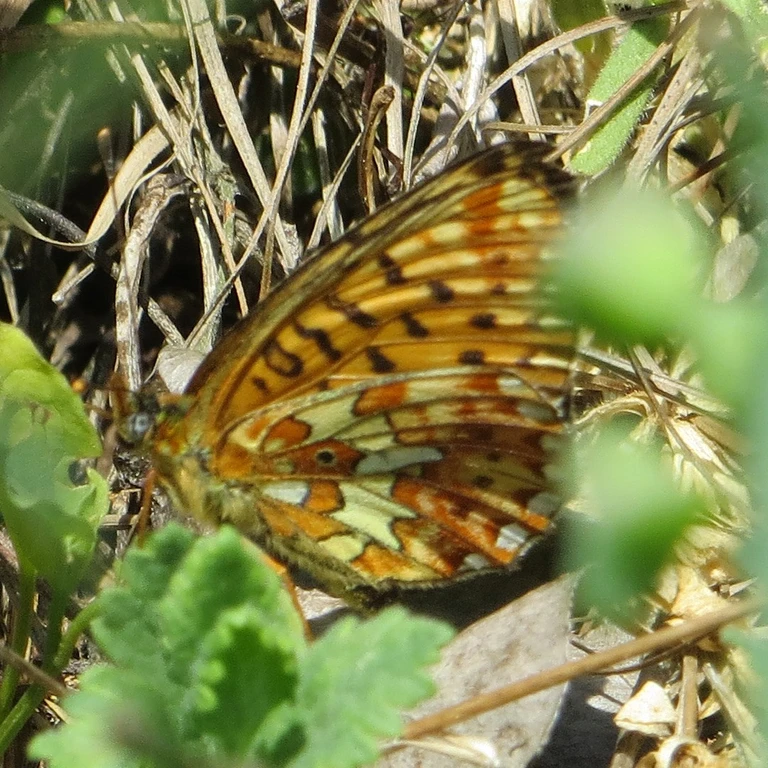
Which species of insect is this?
Boloria euphrosyne (also Clossiana euphrosyne)
